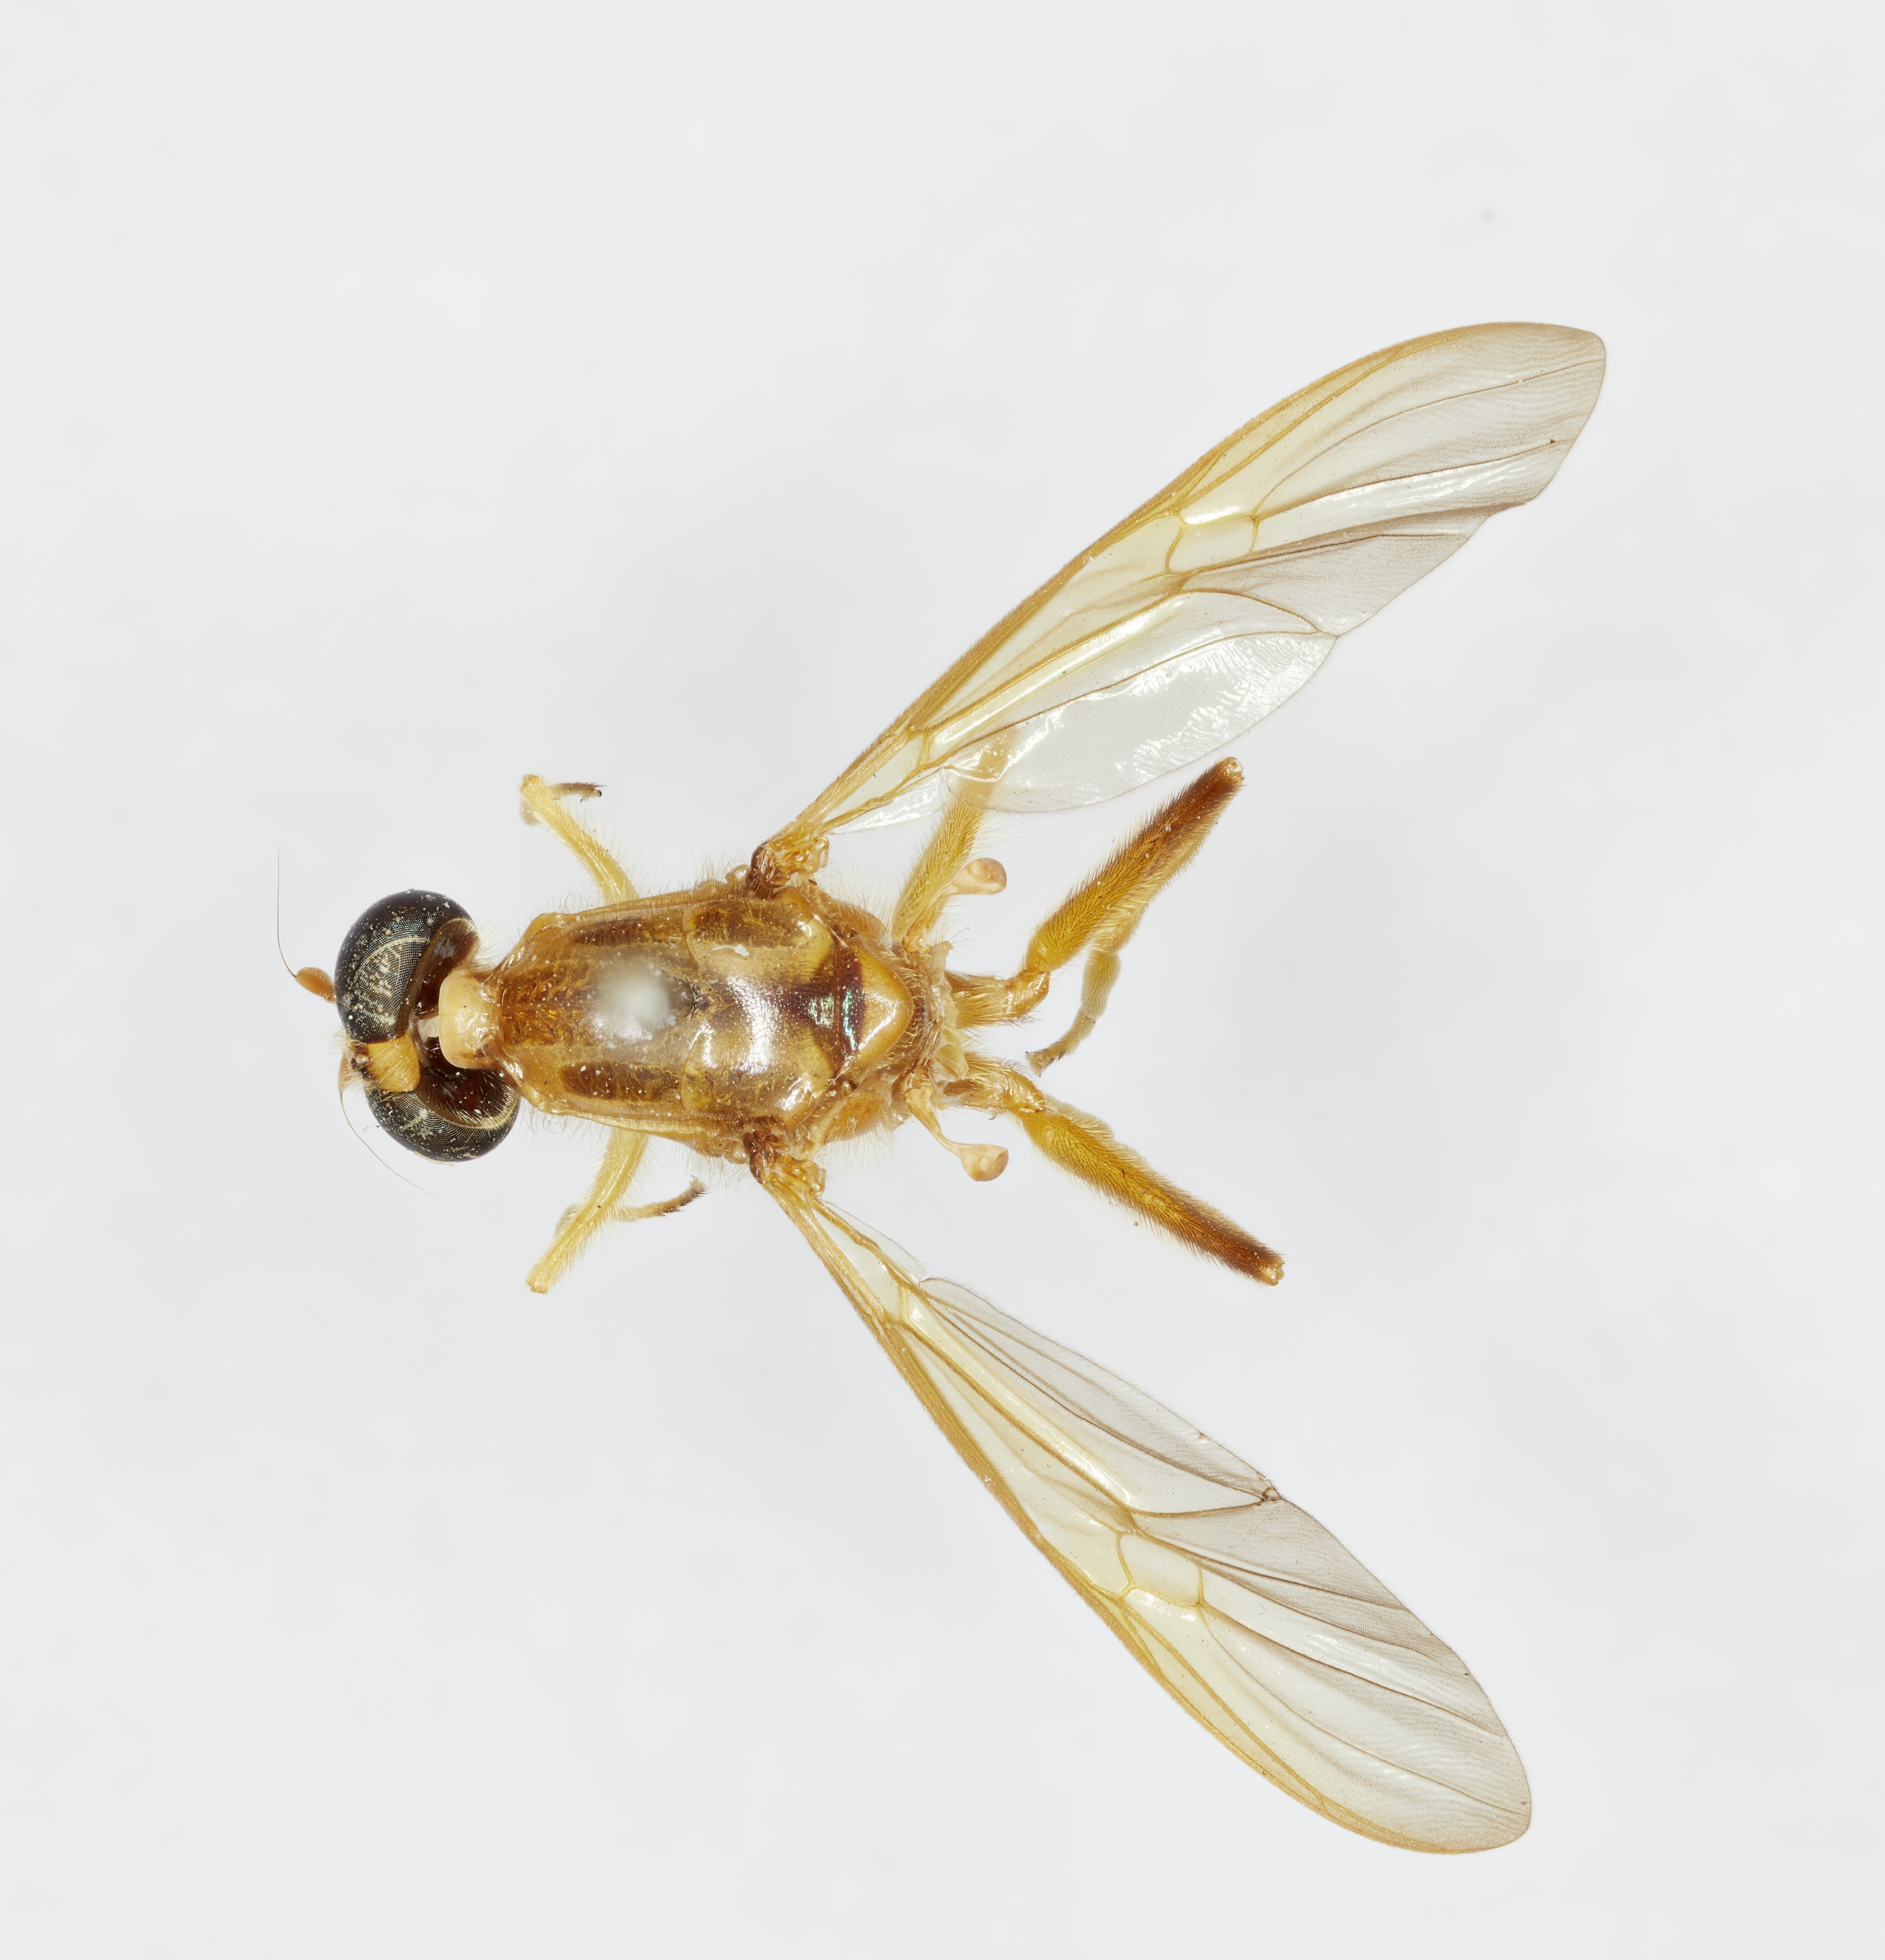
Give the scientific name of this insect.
Merosargus robustus
